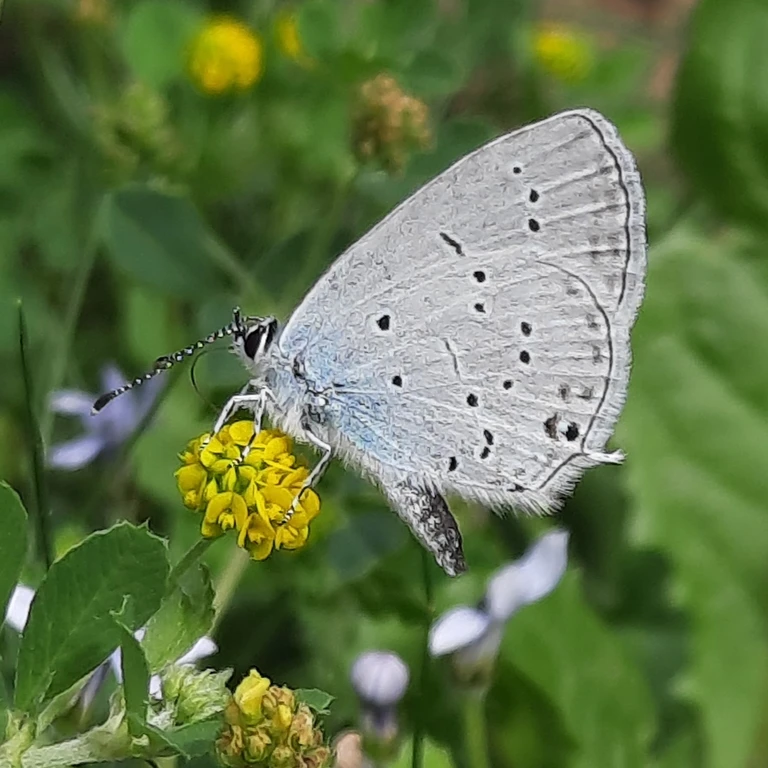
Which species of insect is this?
Cupido decolorata (also Elkalyce decolorata)
